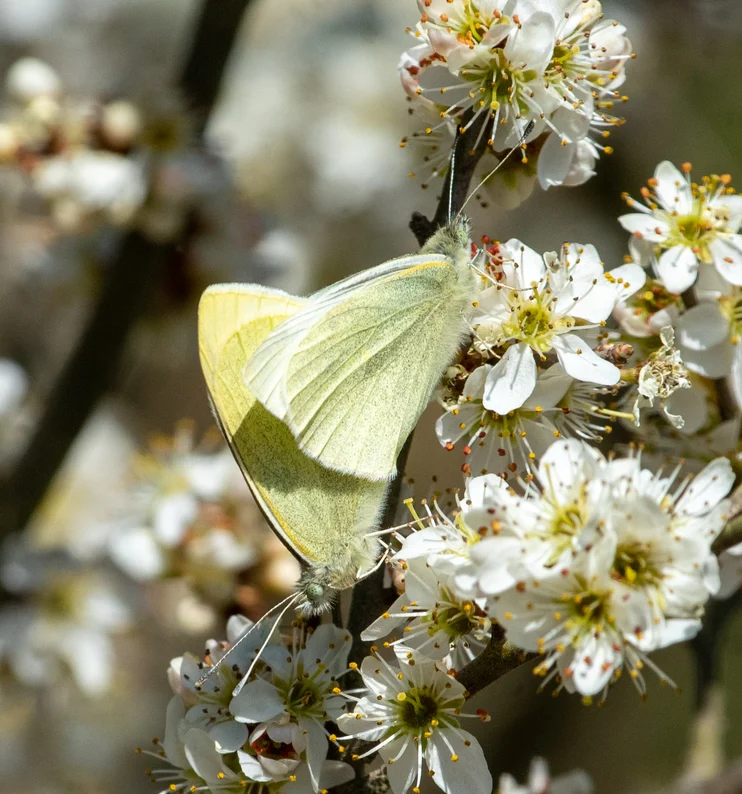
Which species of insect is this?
Pieris rapae
